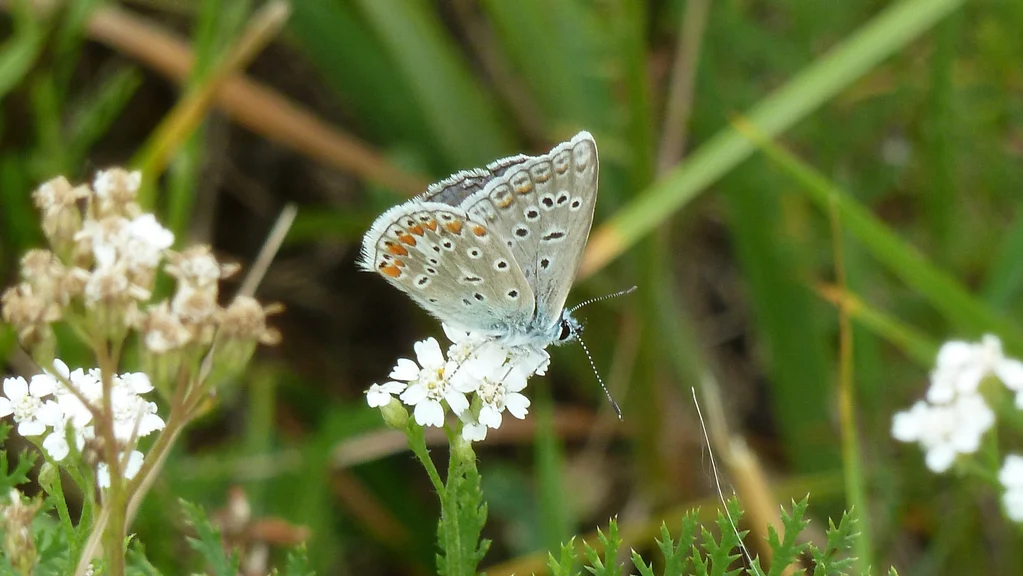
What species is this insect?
Polyommatus icarus
